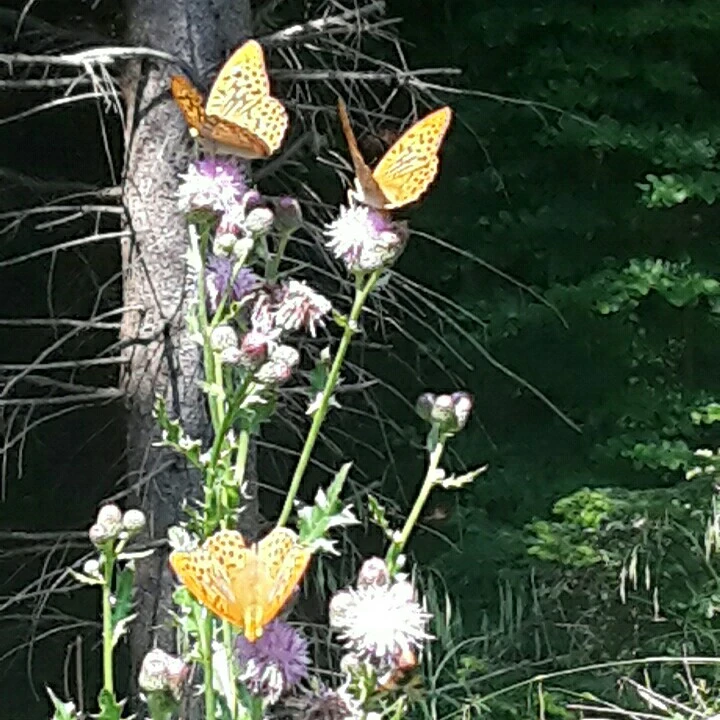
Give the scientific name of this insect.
Argynnis paphia
